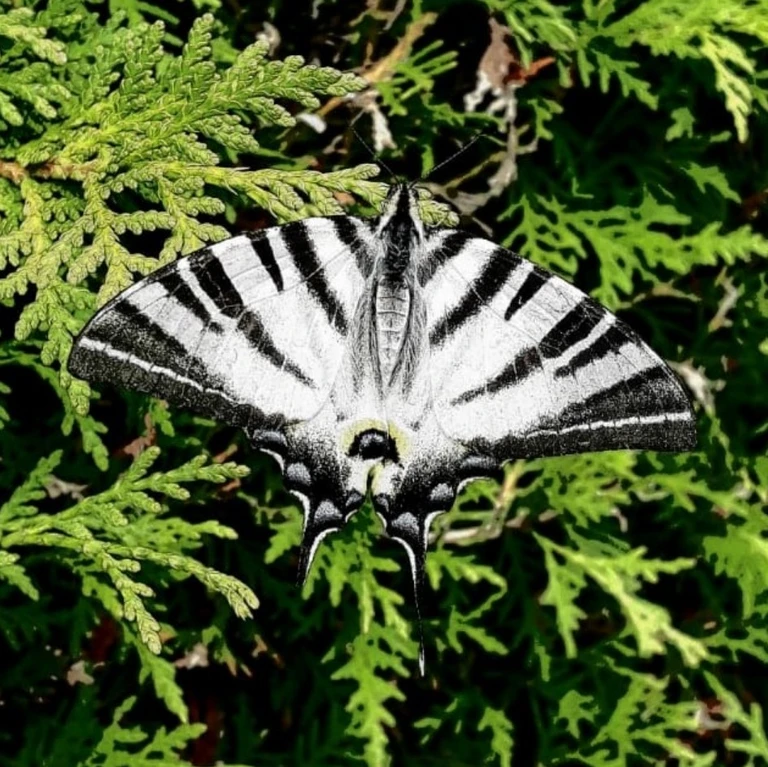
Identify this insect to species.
Iphiclides podalirius
